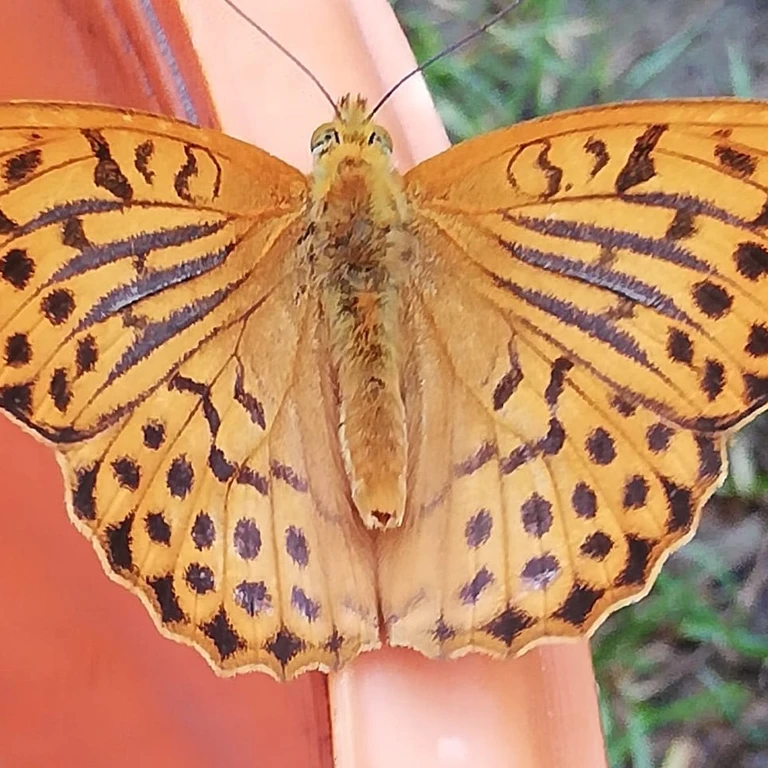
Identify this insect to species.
Argynnis paphia
